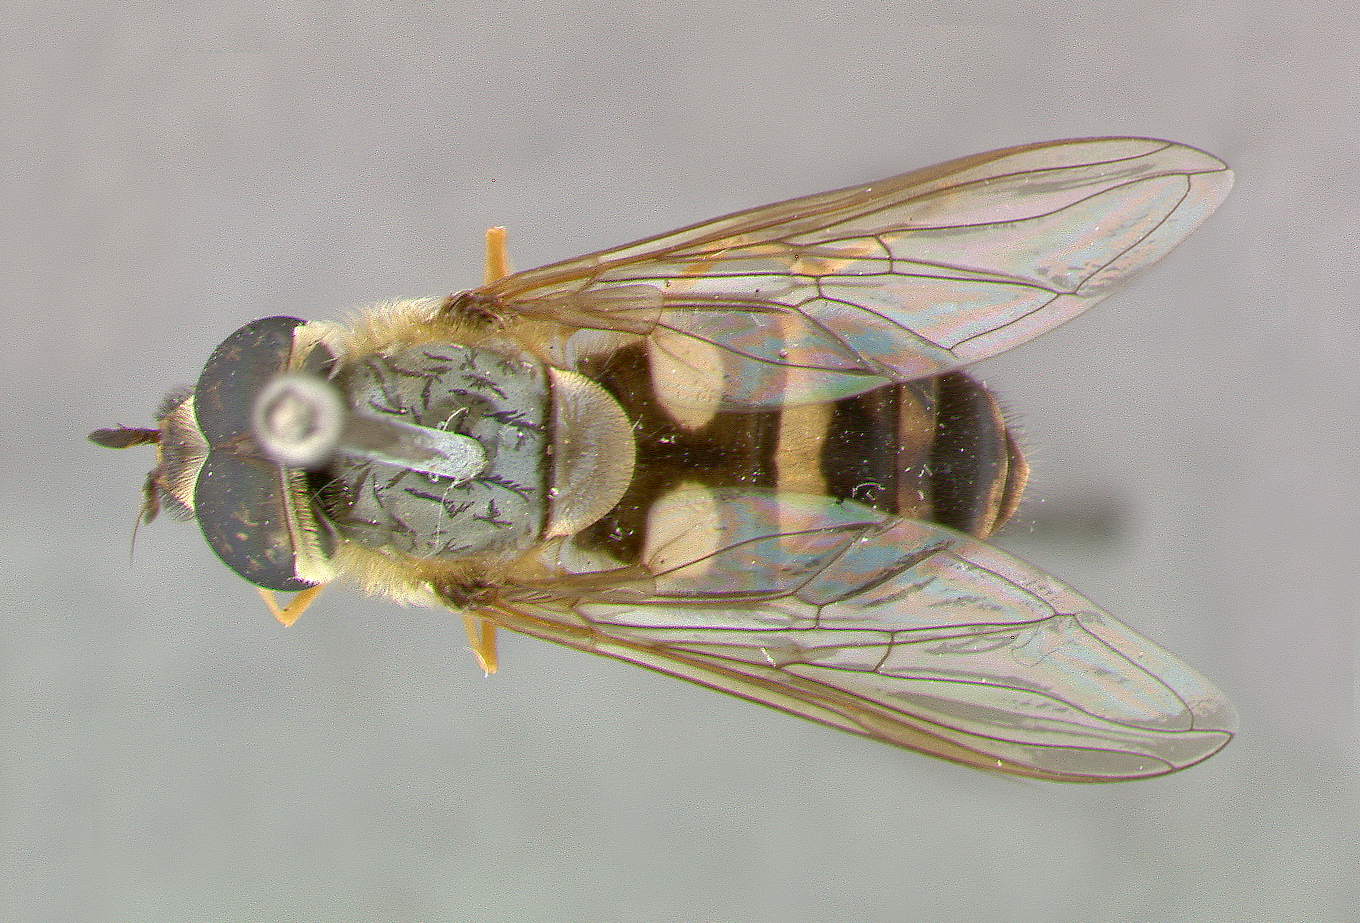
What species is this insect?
Syrphus reedi
